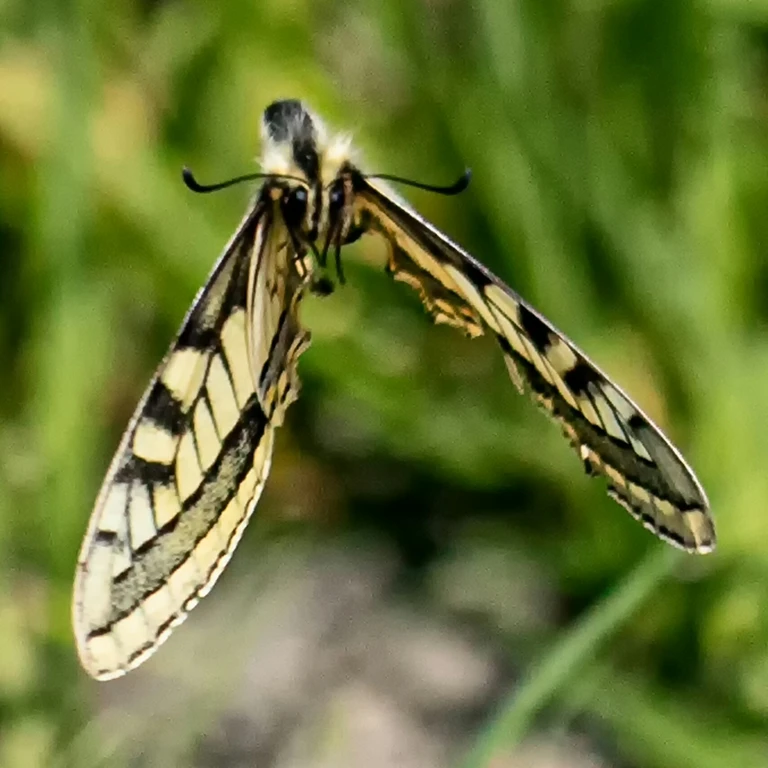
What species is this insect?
Papilio machaon
